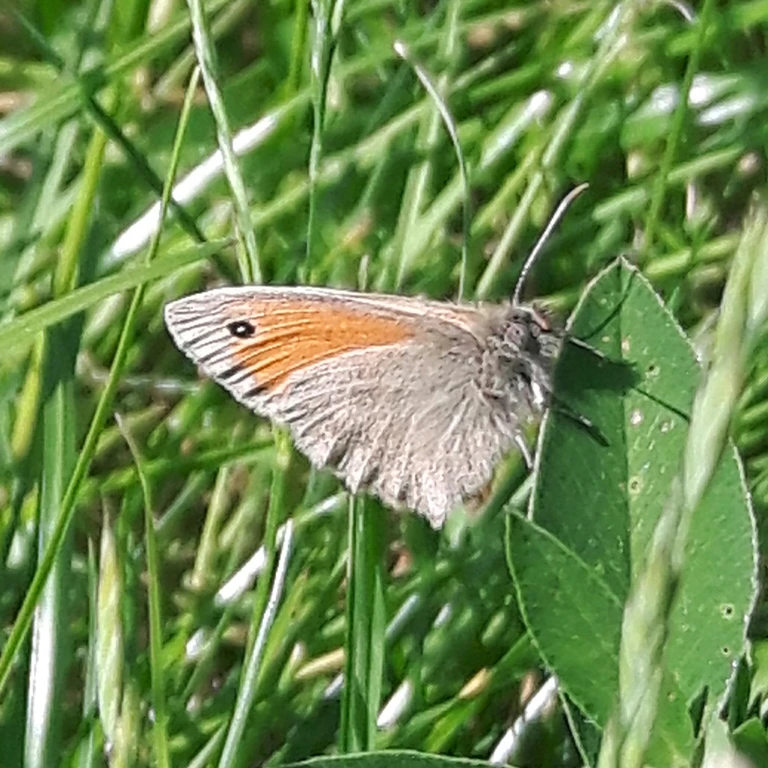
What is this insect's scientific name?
Coenonympha pamphilus
